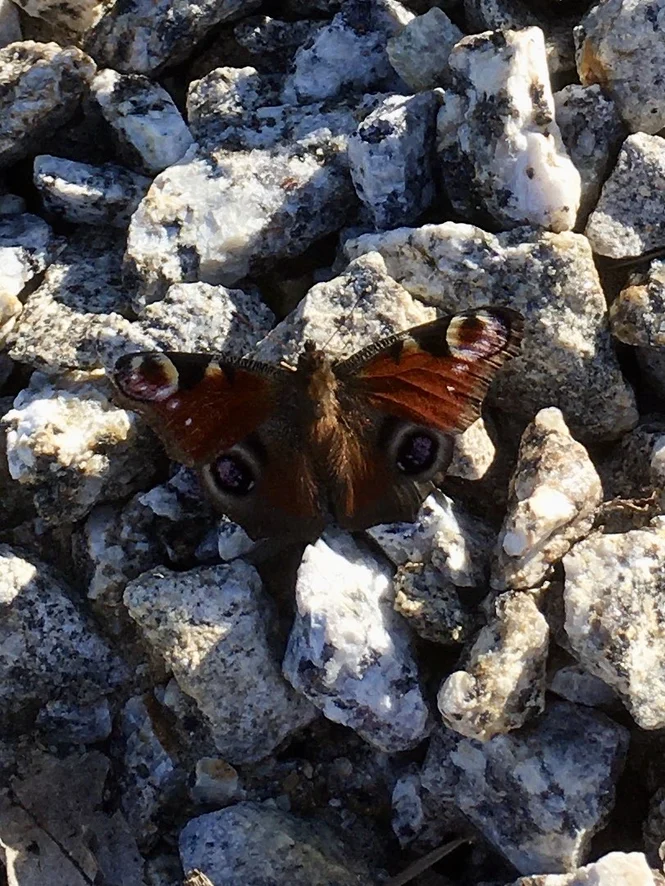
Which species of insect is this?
Aglais io
